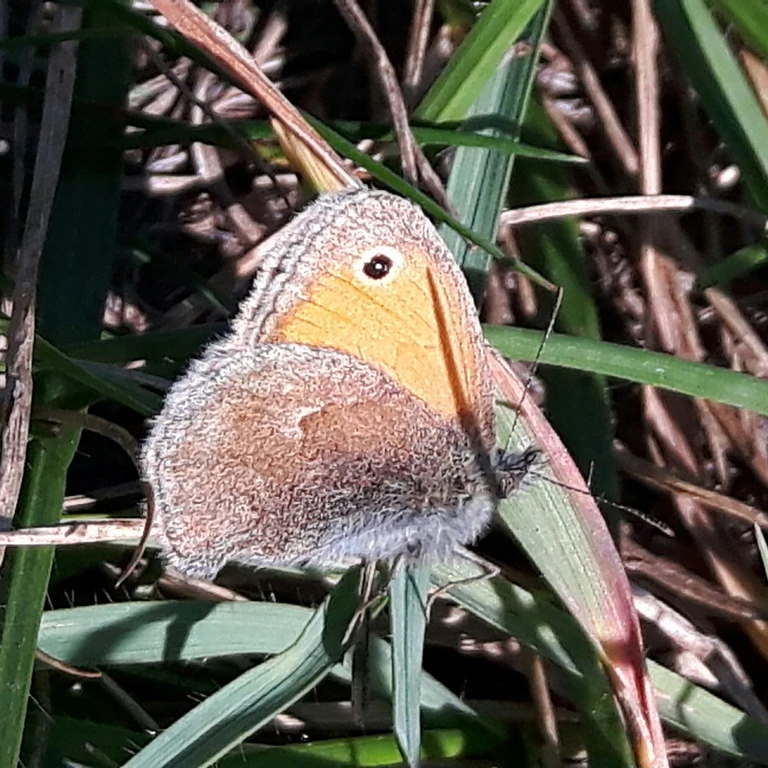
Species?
Coenonympha pamphilus
